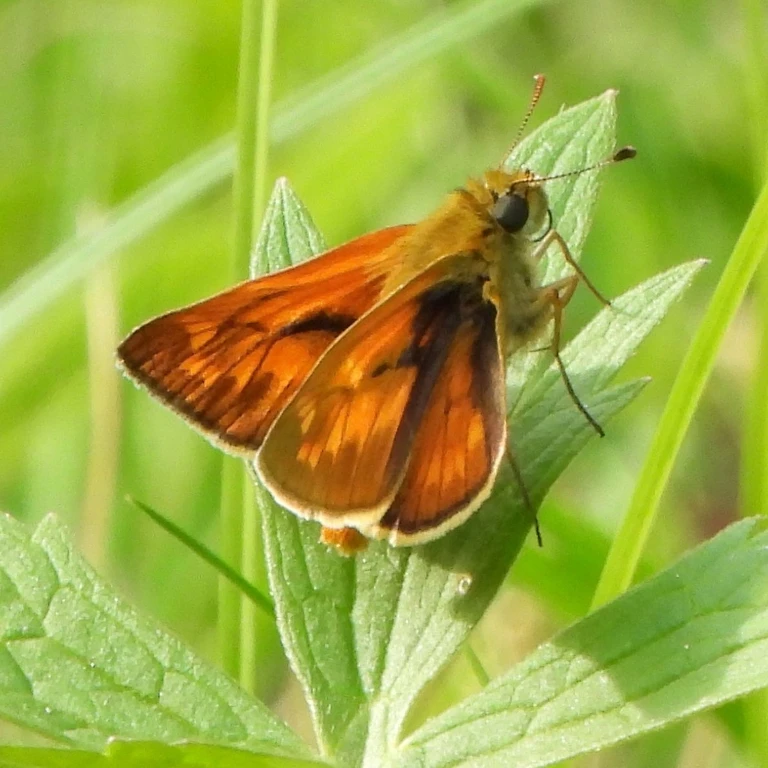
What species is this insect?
Ochlodes sylvanus (also Ochlodes venata)
